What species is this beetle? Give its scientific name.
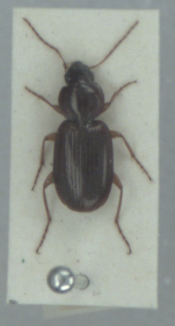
Olisthopus rotundatus
